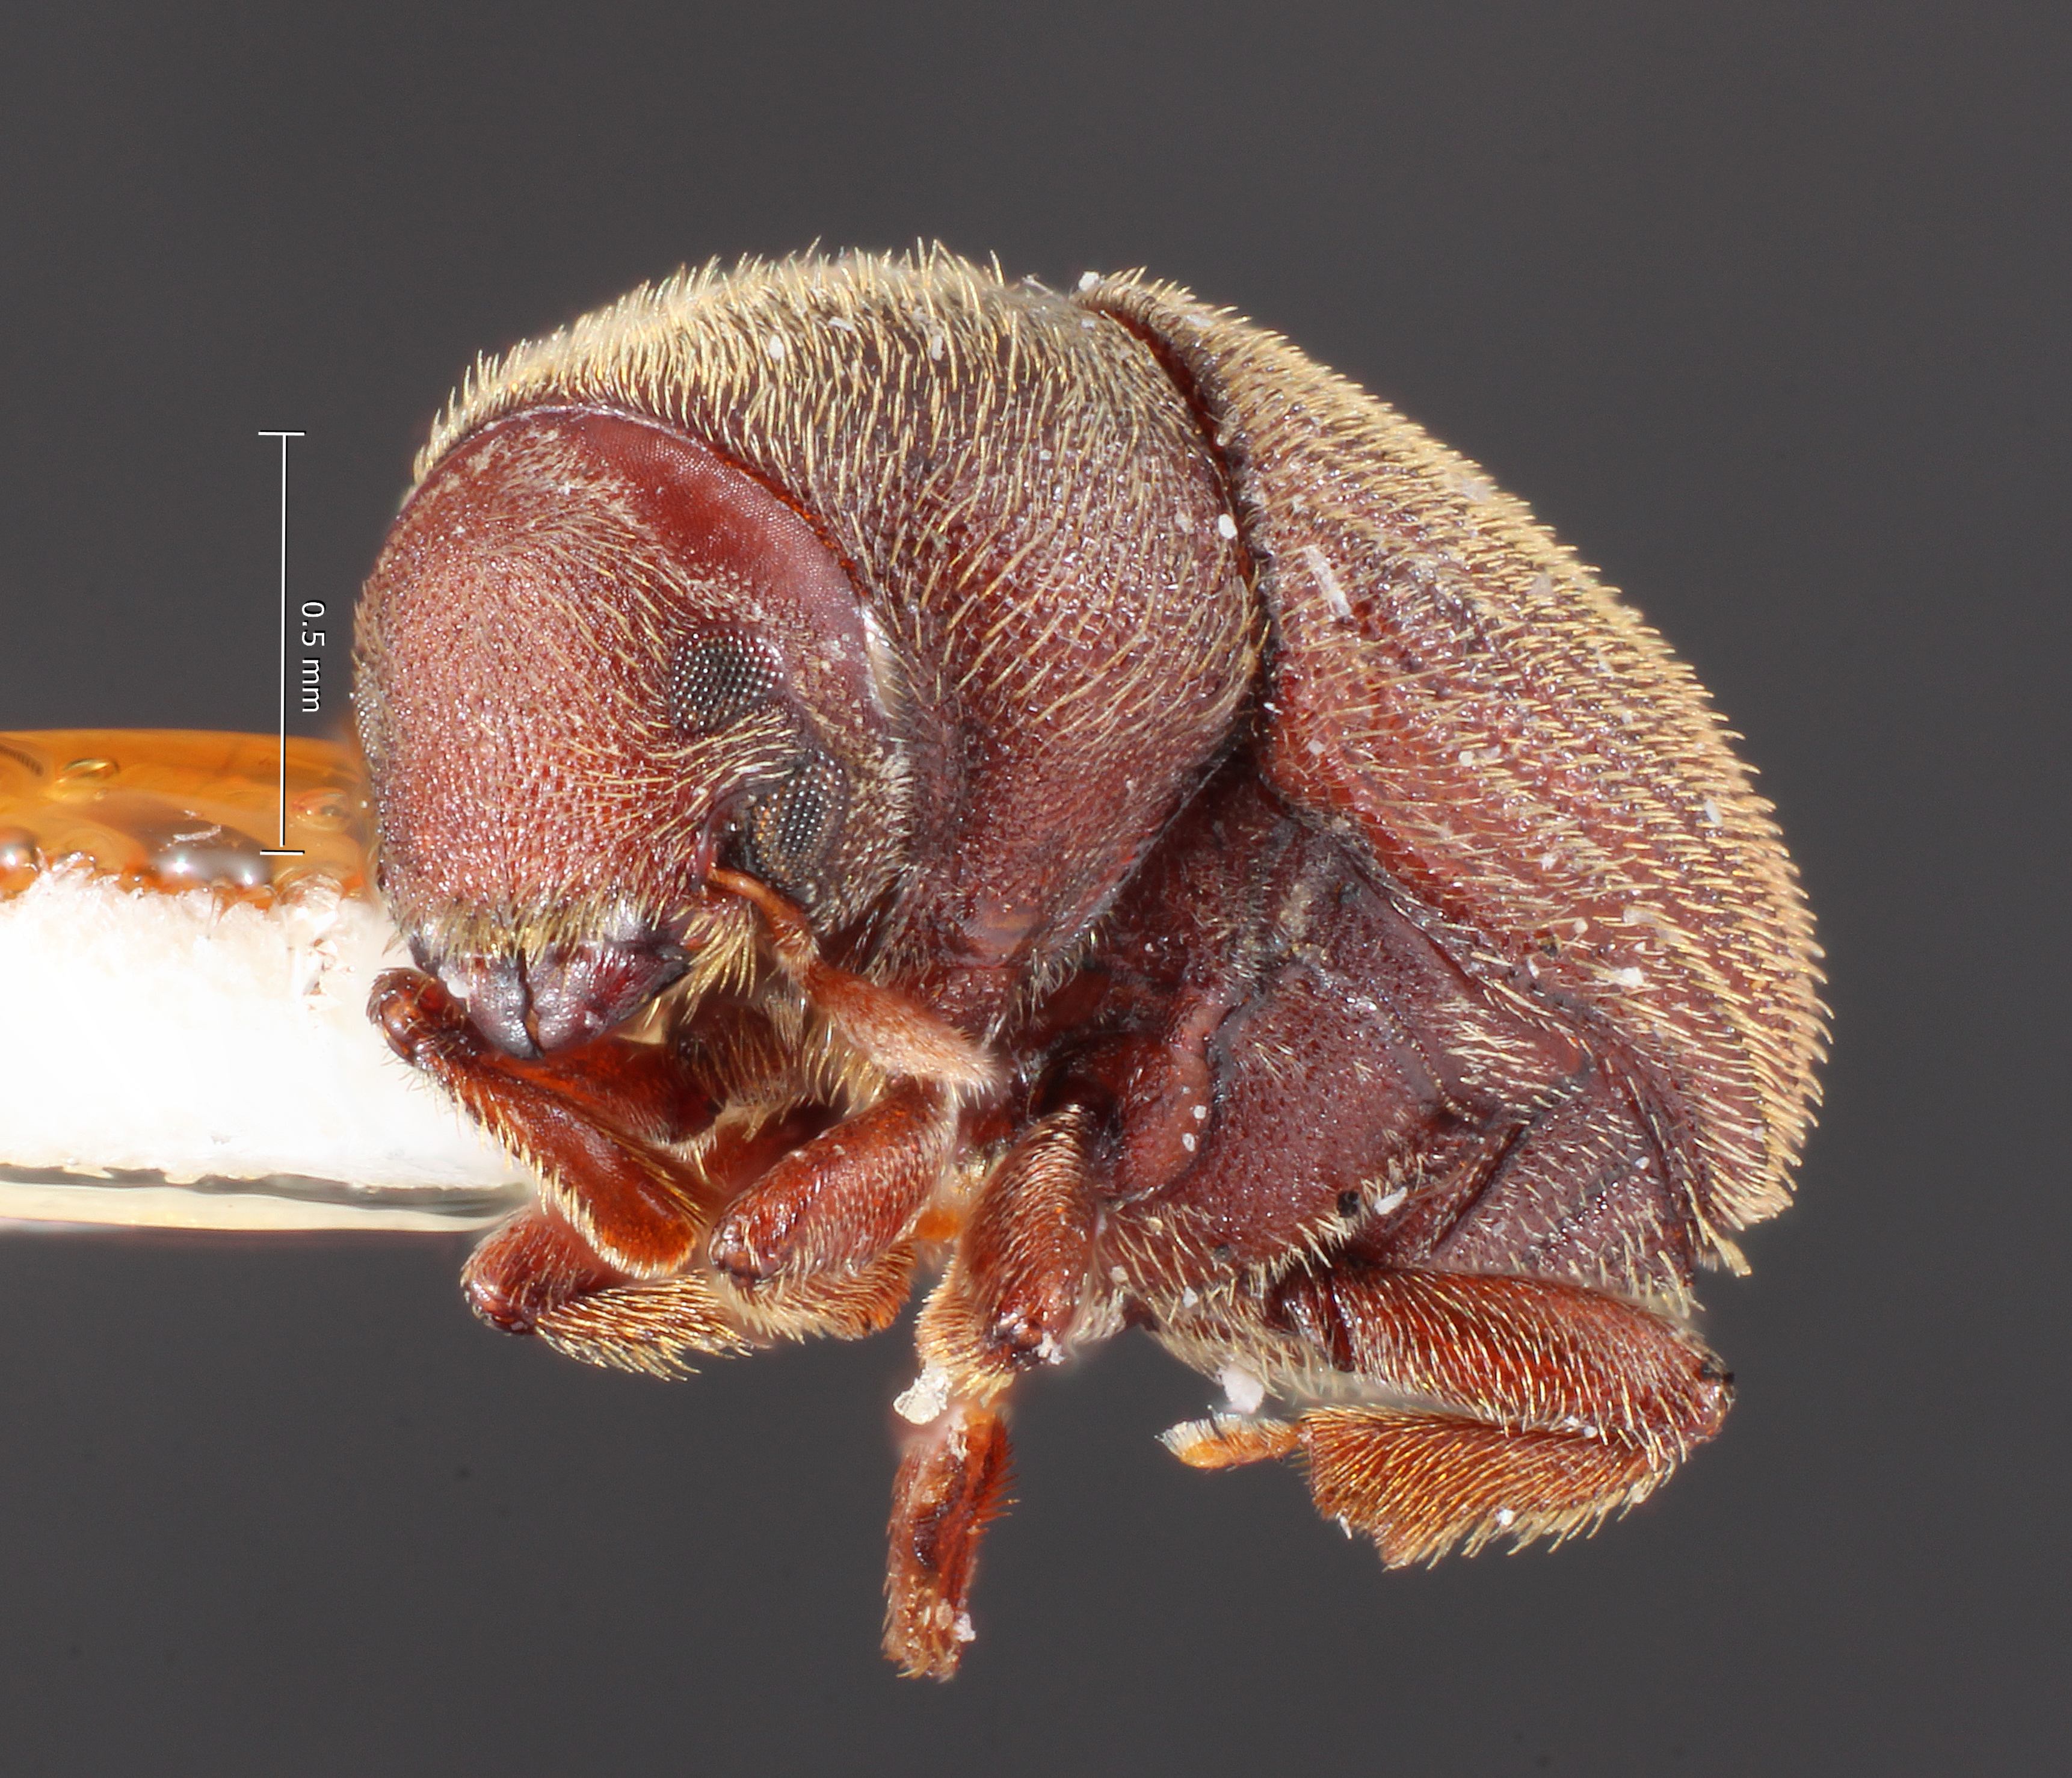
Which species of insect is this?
Phrixosoma obesa
